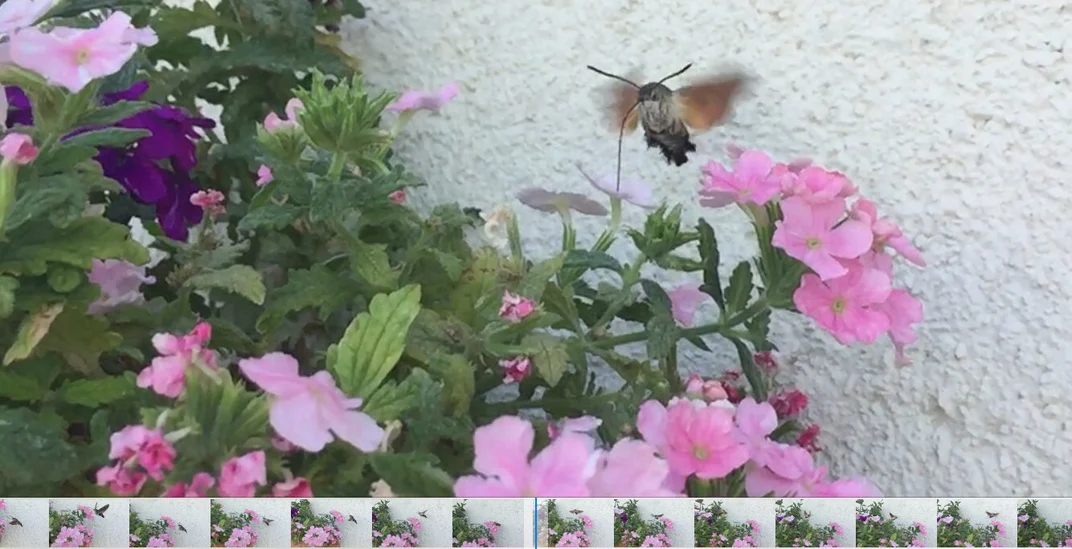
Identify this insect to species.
Macroglossum stellatarum
